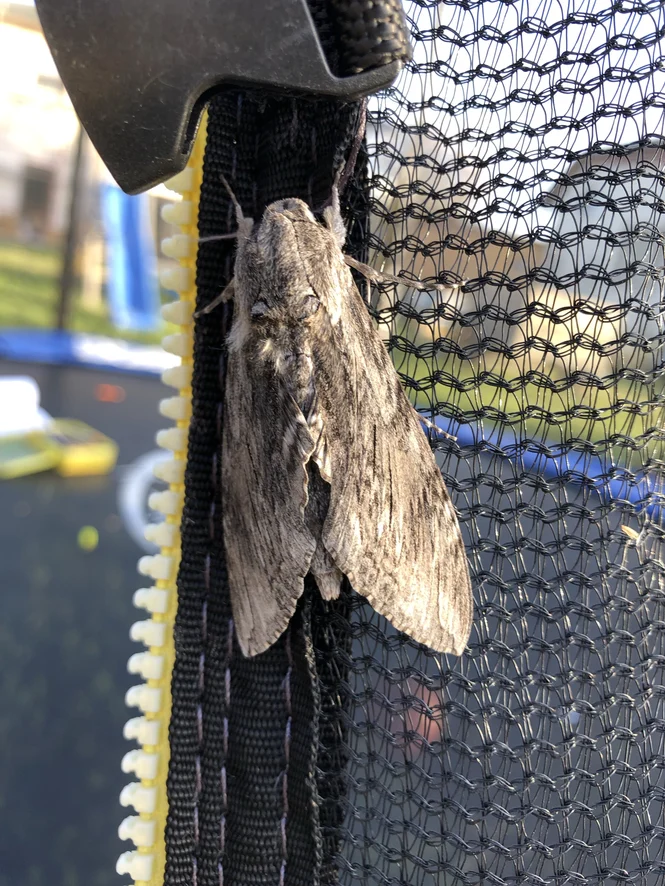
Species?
Agrius convolvuli
